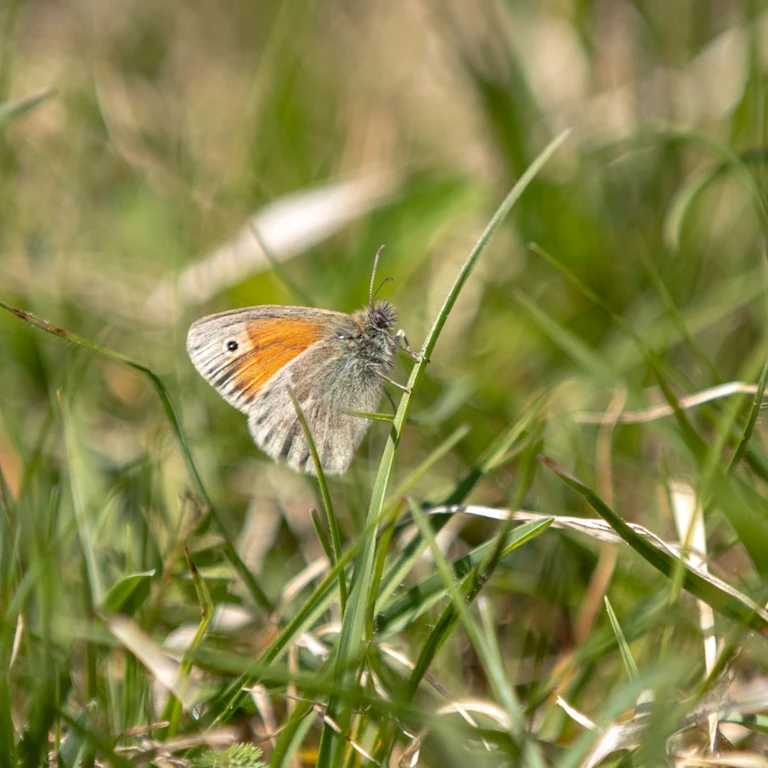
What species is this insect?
Coenonympha pamphilus
